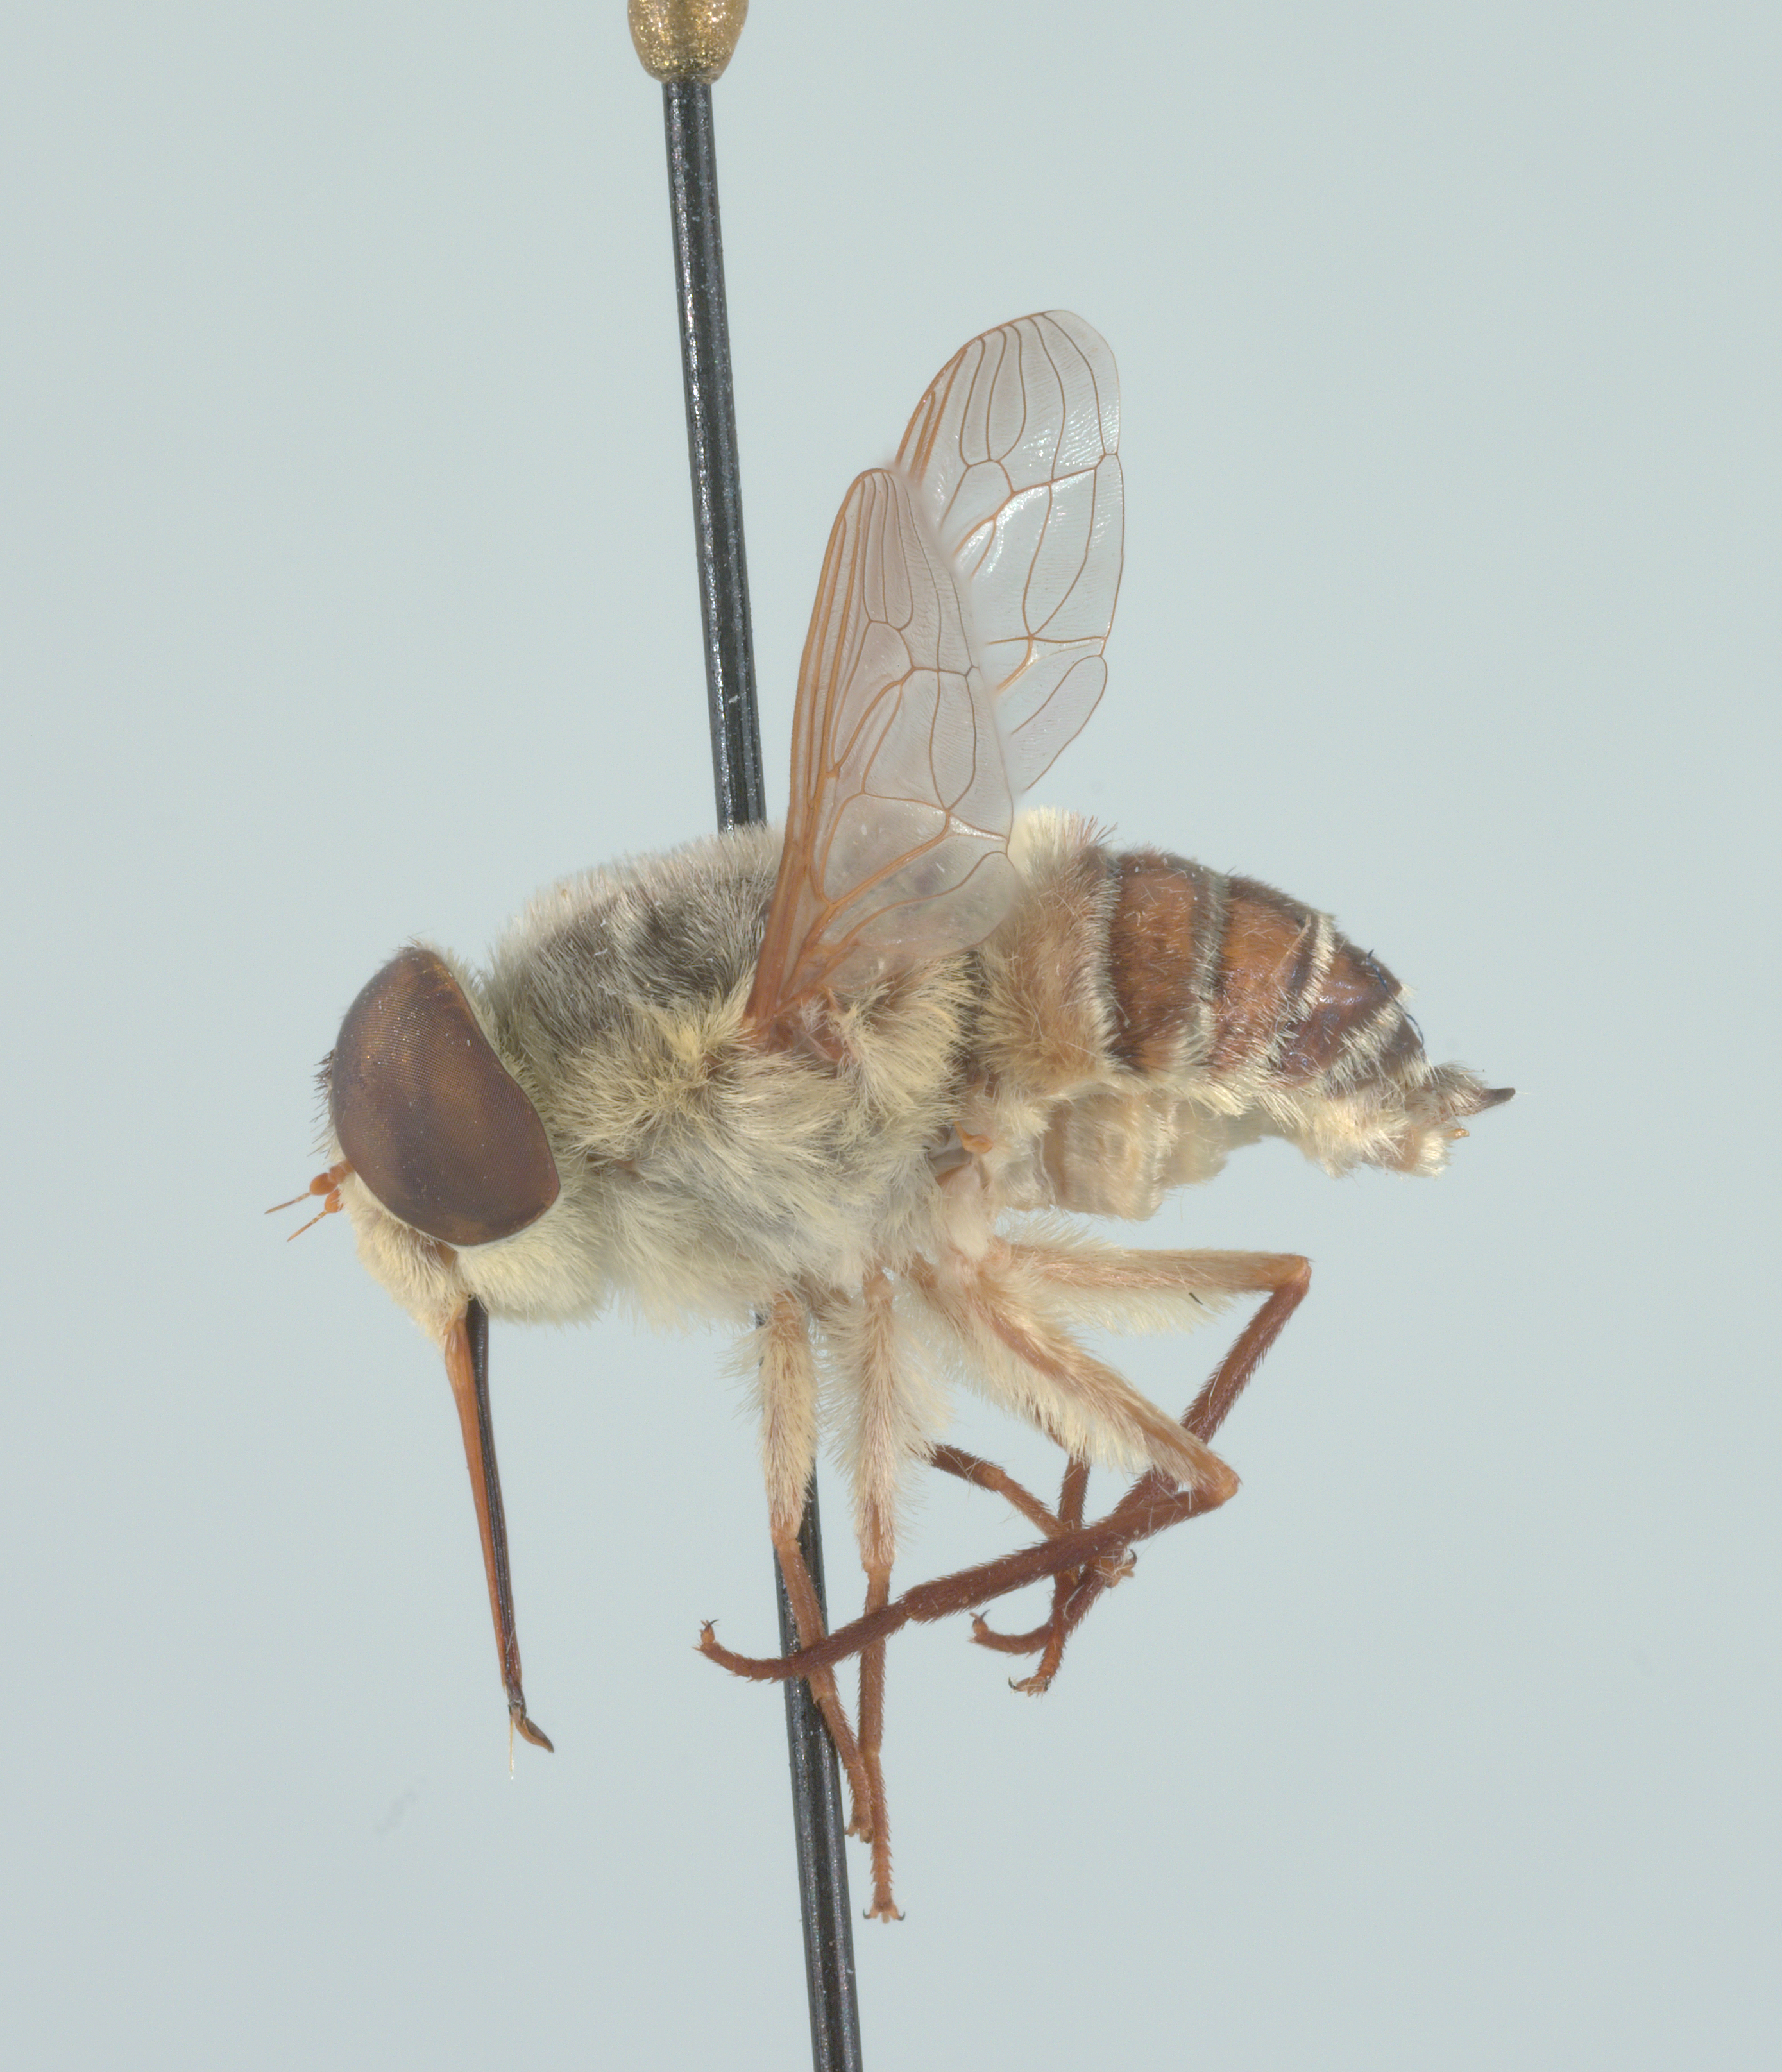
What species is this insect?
Neorhynchocephalus volaticus
